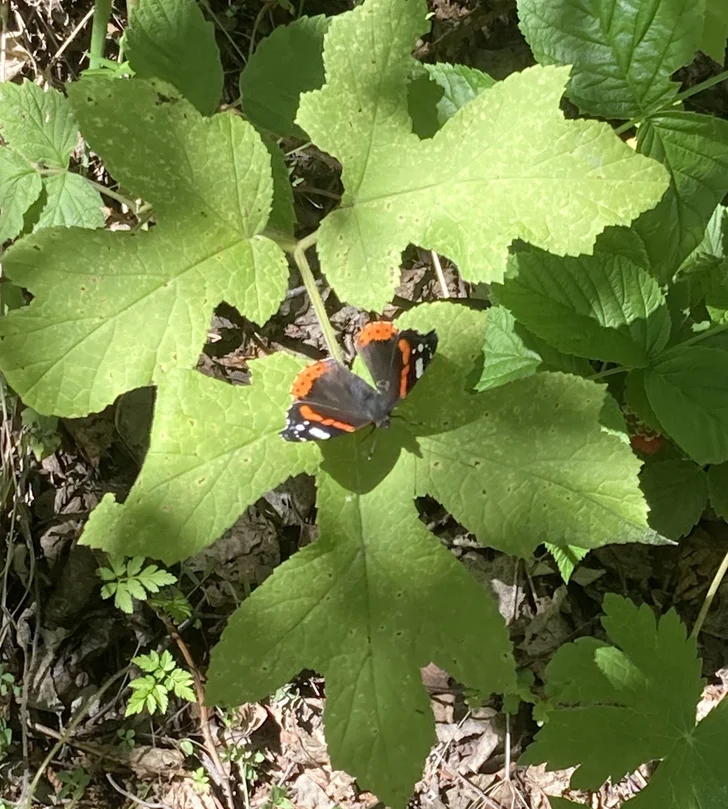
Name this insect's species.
Vanessa atalanta
